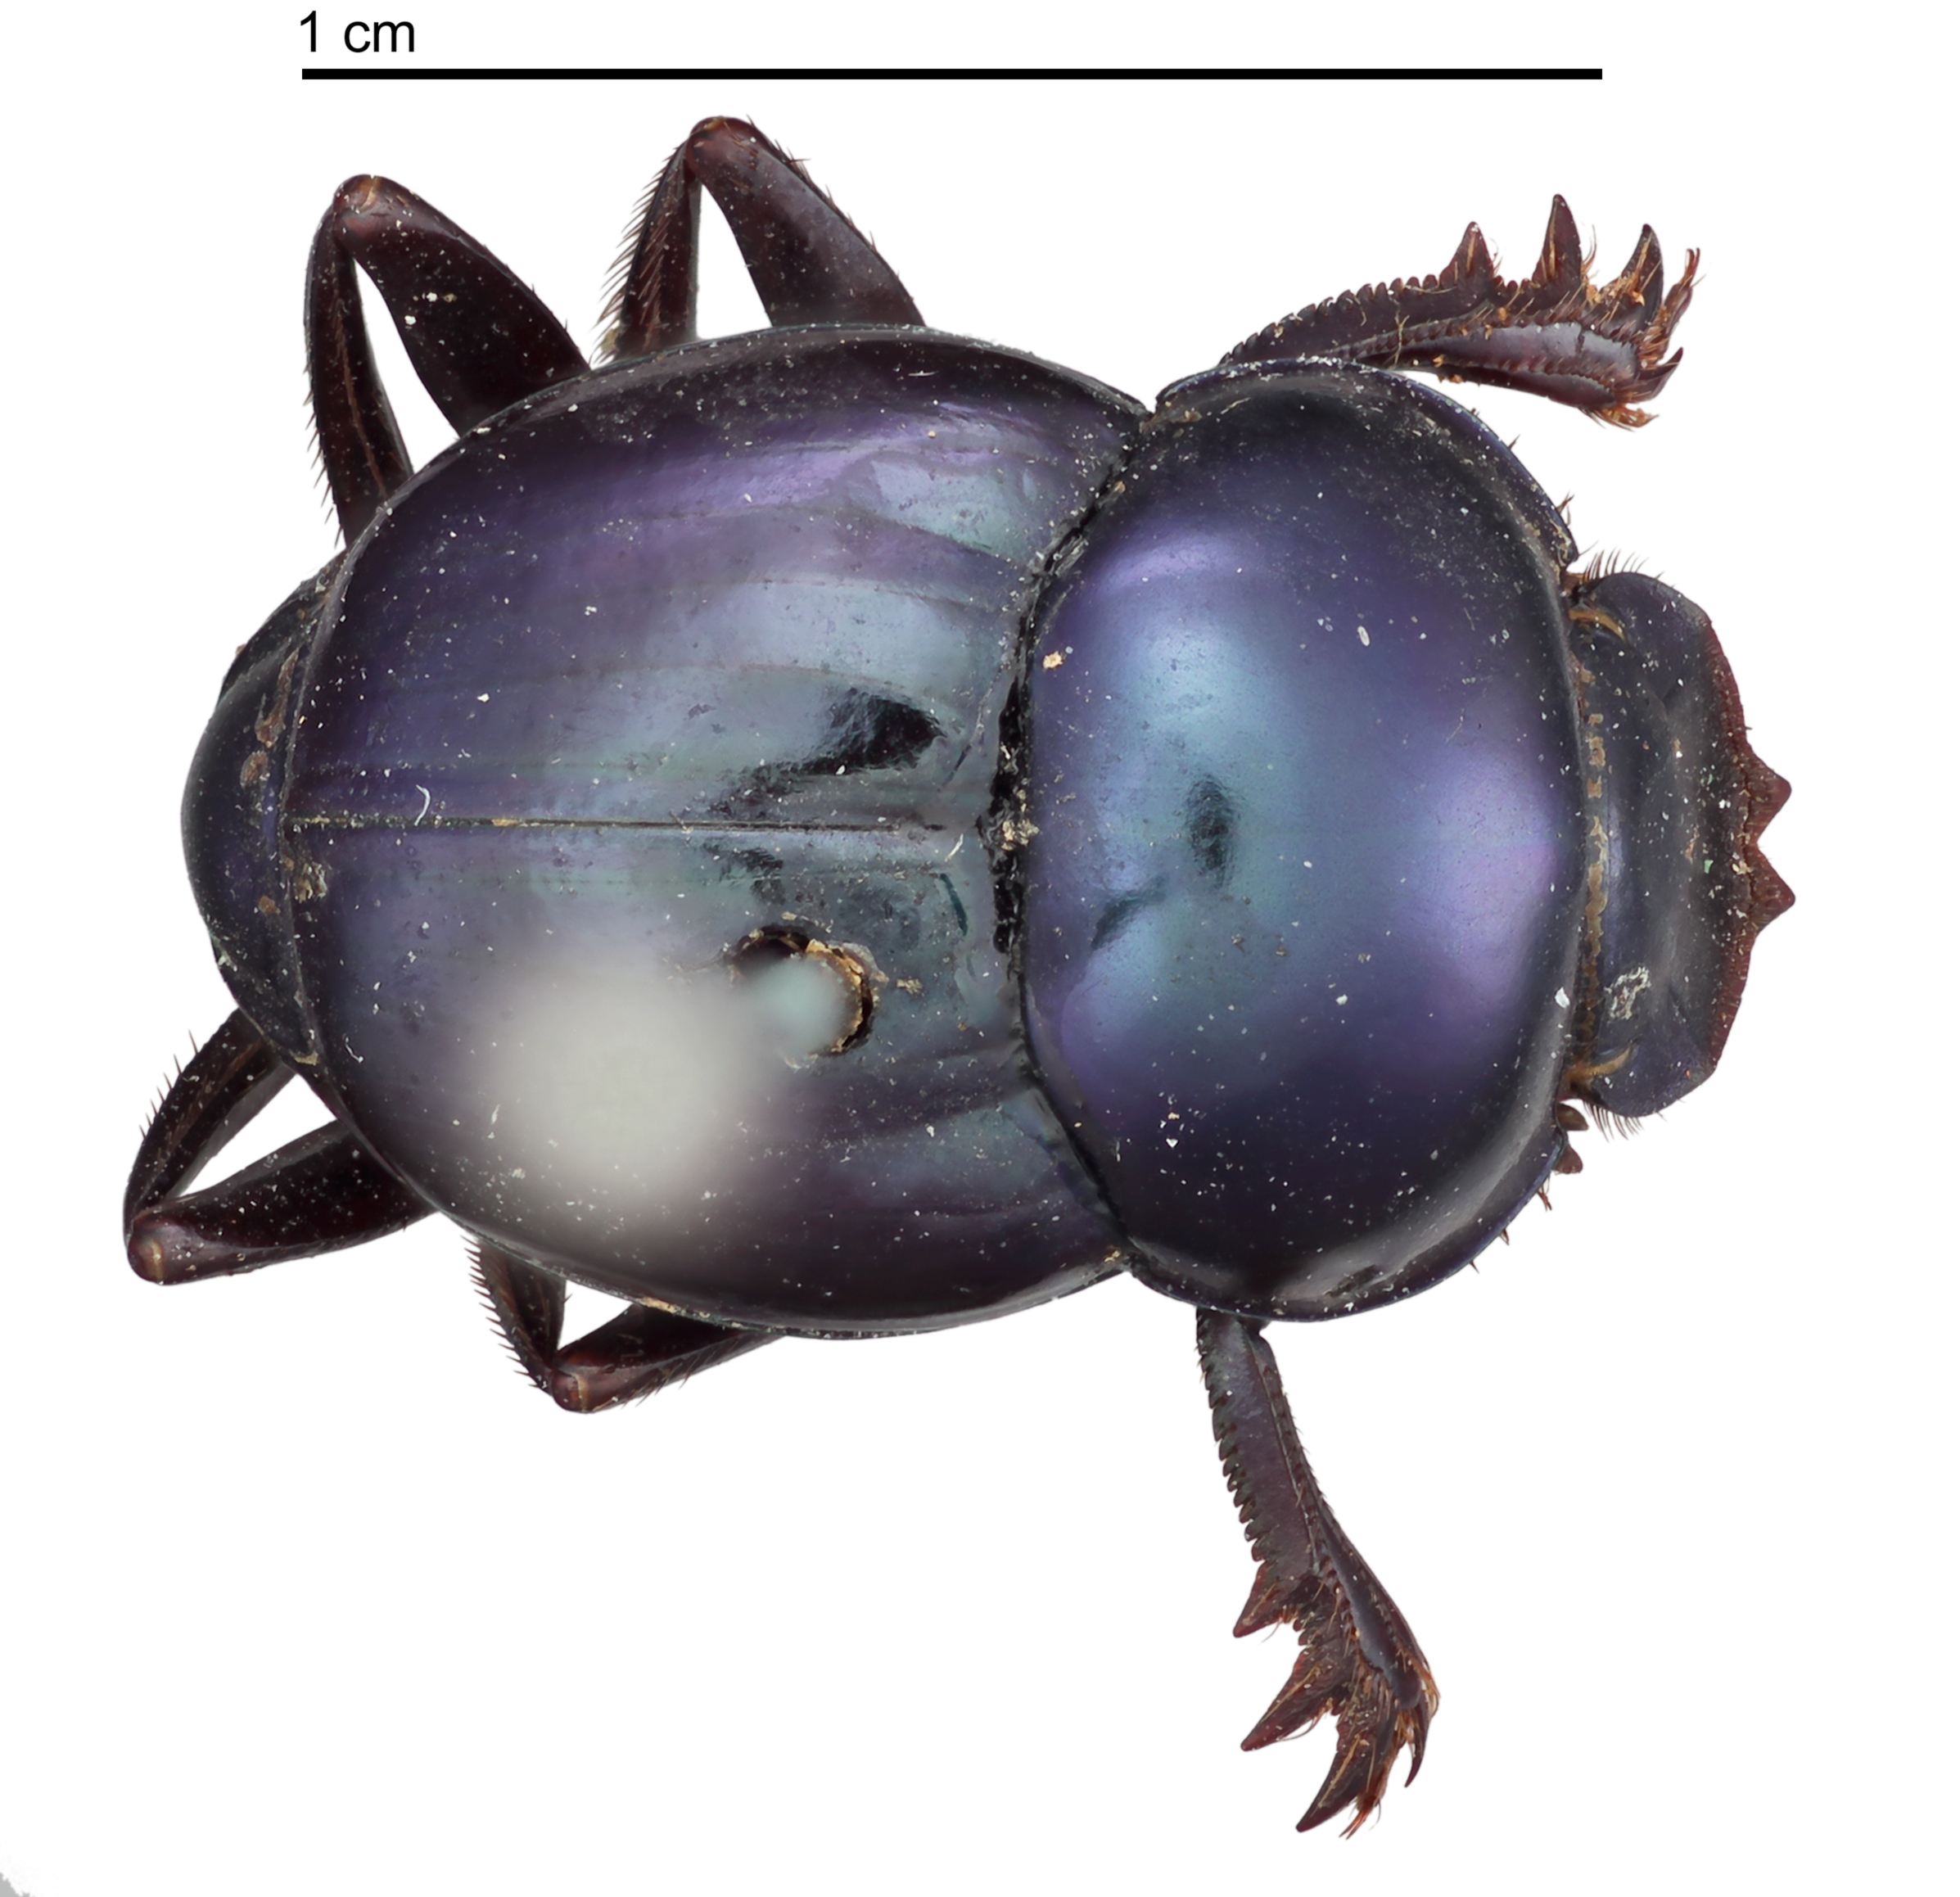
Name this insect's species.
Canthon chiapas
